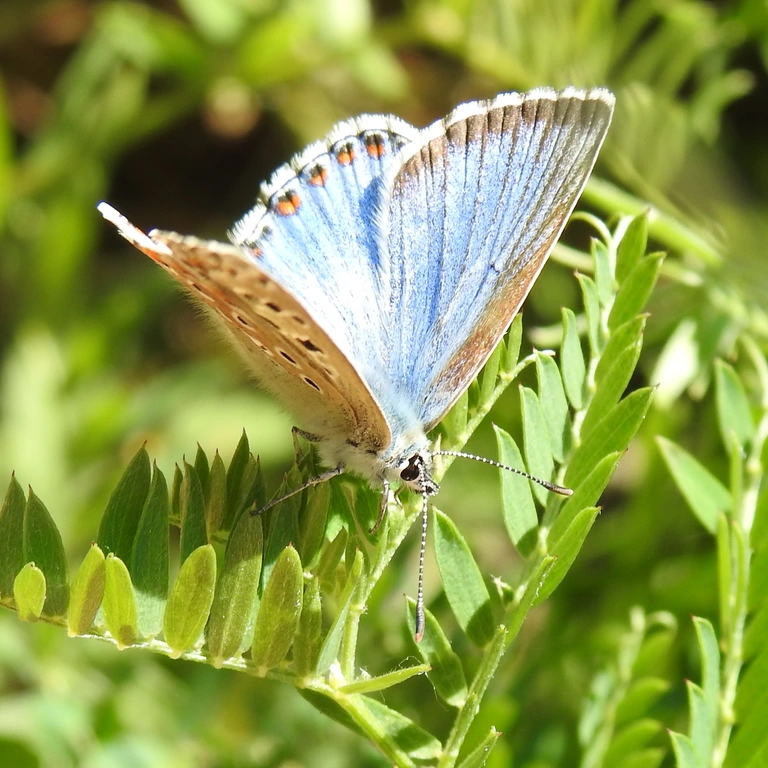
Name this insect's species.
Lysandra bellargus
